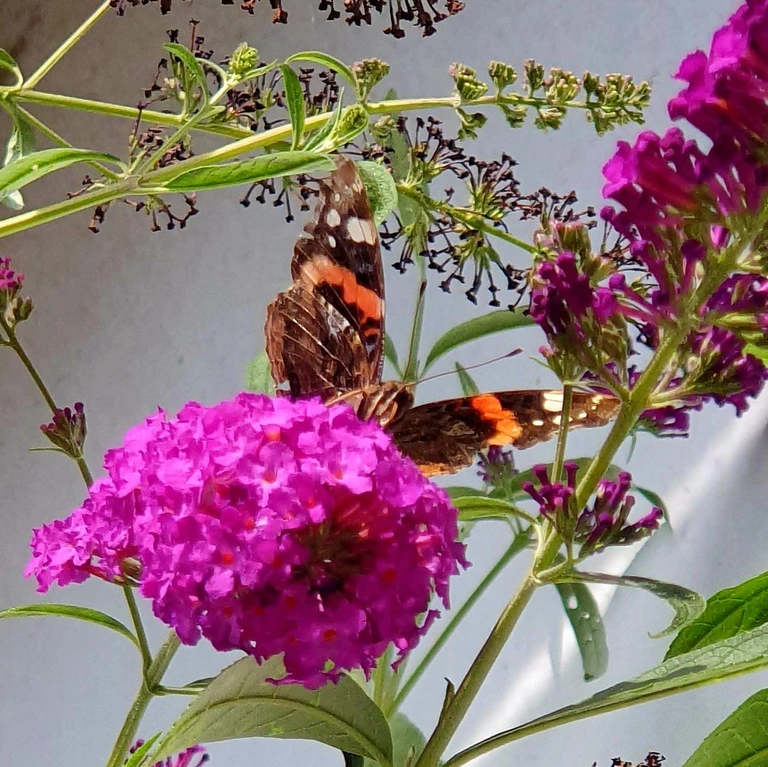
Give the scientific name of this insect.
Vanessa atalanta
